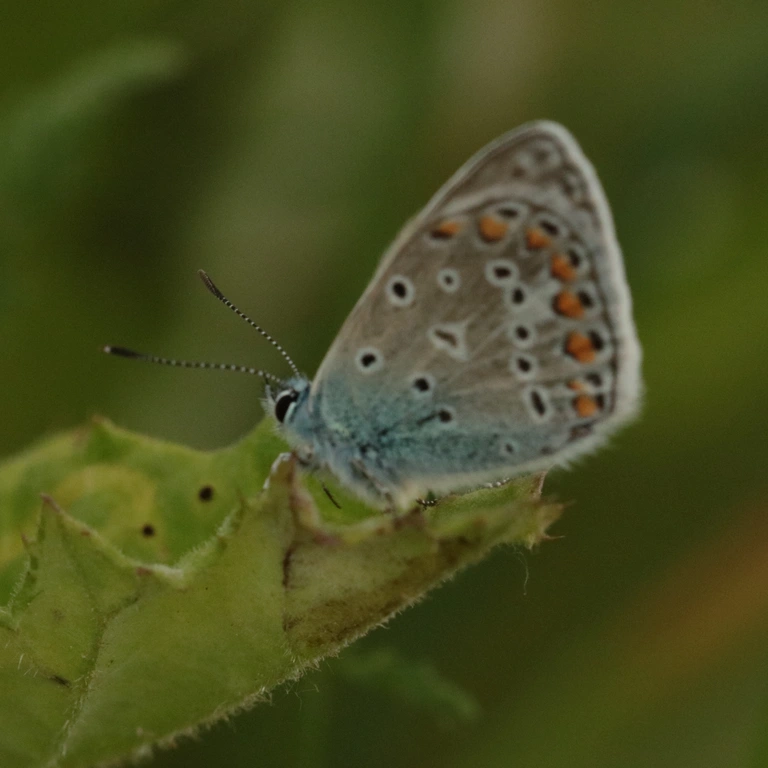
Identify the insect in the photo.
Polyommatus icarus
